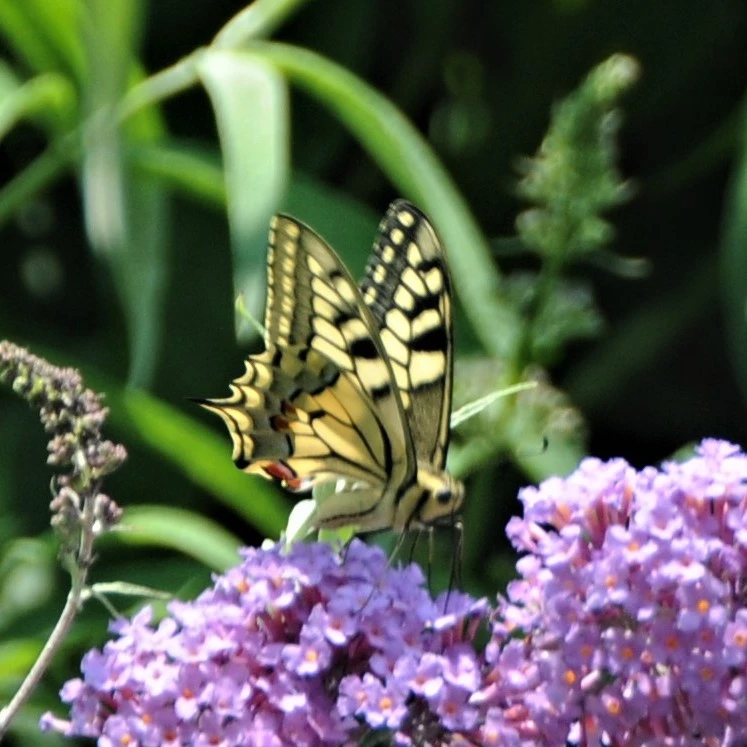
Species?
Papilio machaon
